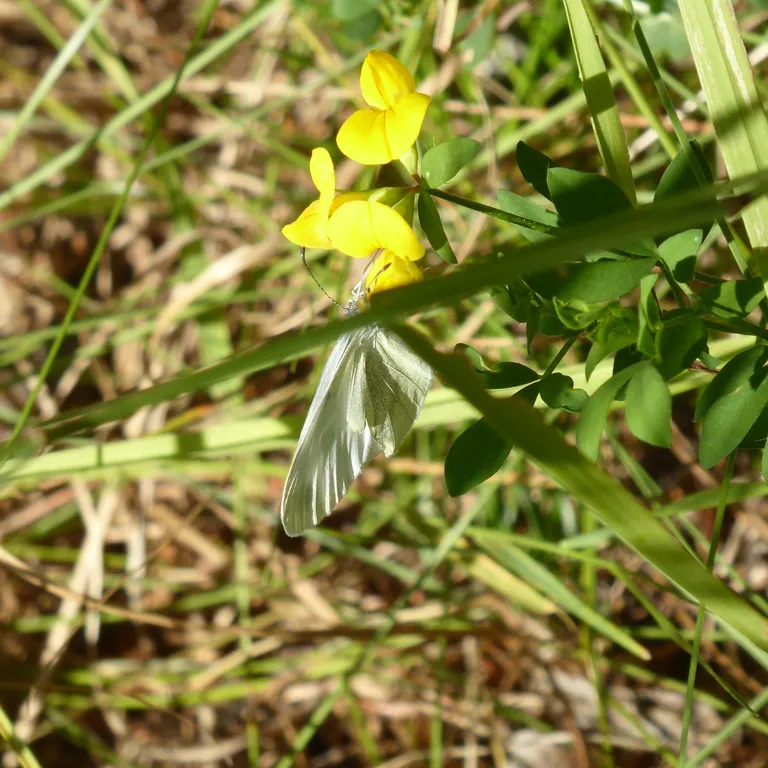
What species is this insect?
Leptidea sinapis/juvernica
